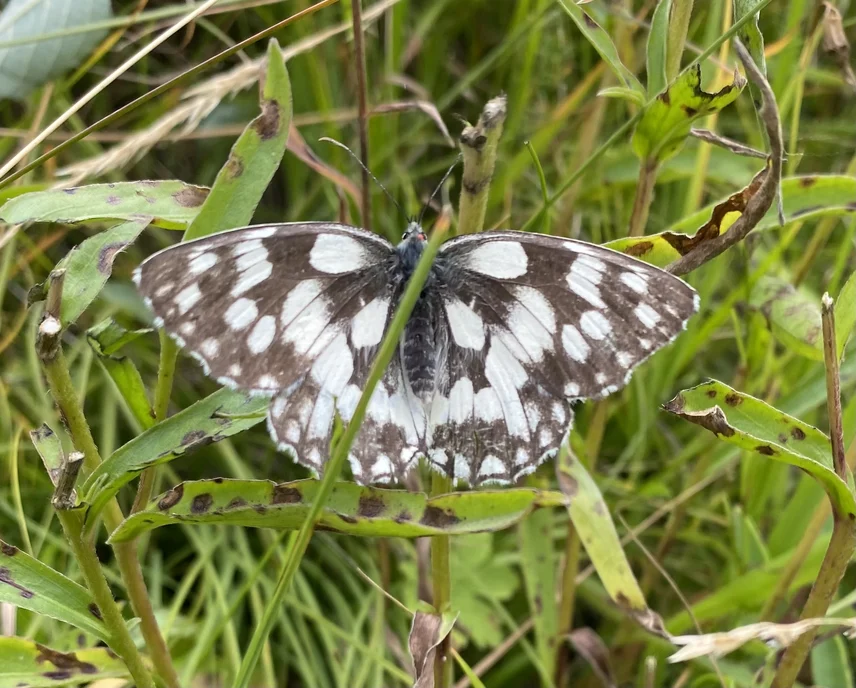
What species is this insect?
Melanargia galathea
